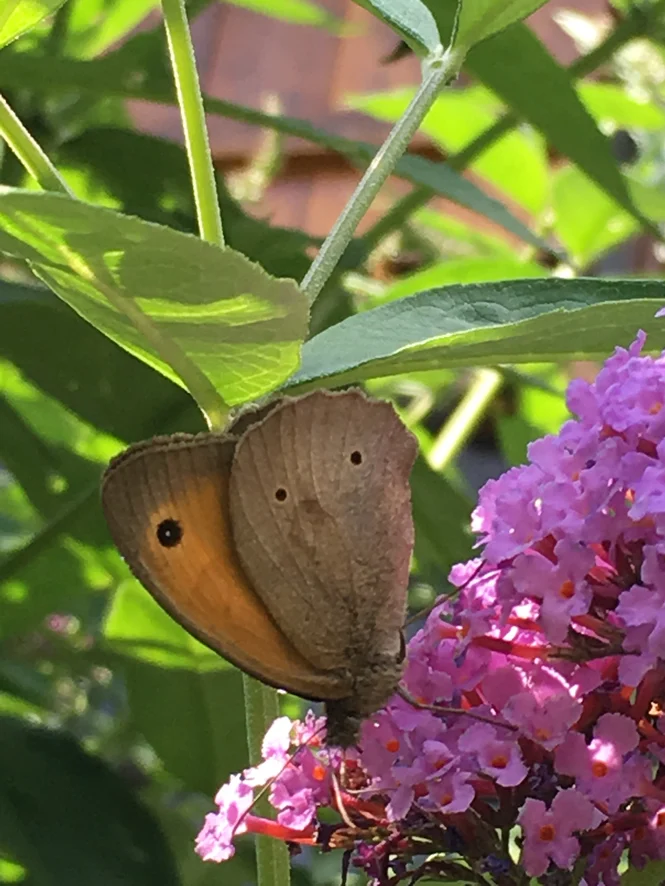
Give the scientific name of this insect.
Maniola jurtina
